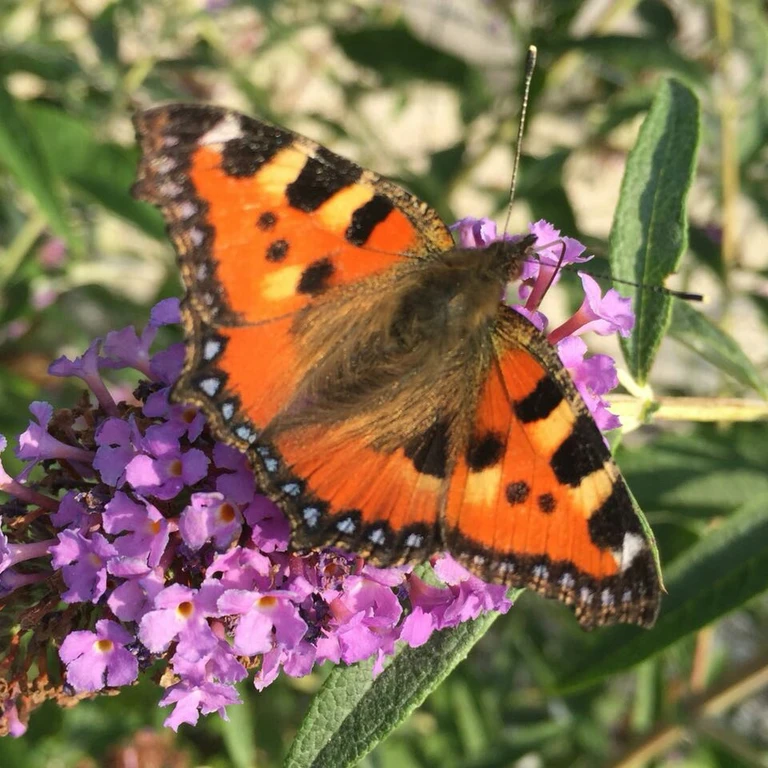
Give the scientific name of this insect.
Aglais urticae
